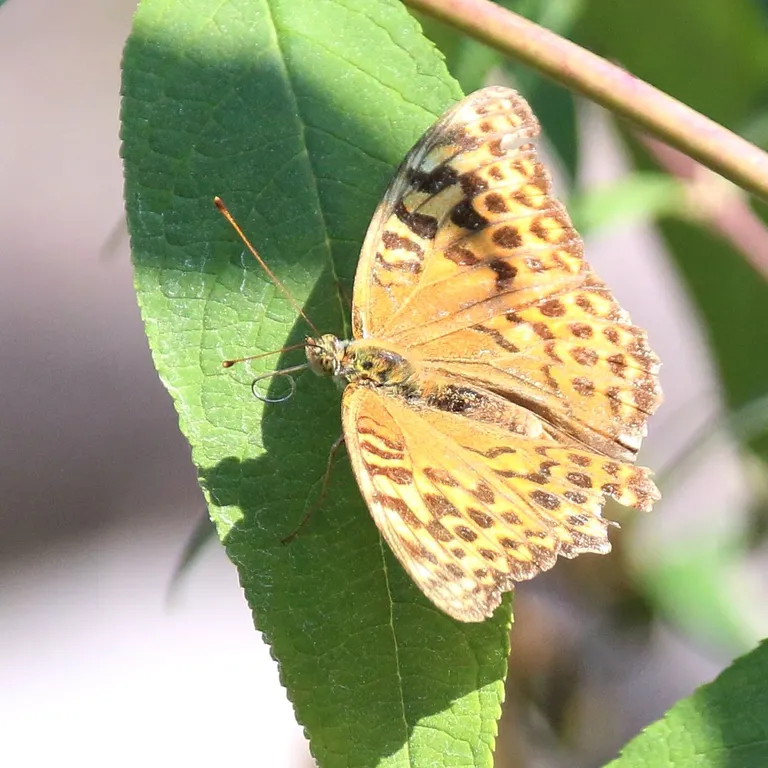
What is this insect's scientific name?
Argynnis paphia
